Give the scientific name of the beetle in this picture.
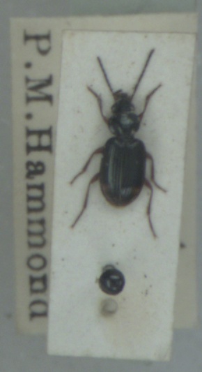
Bembidion biguttatum
